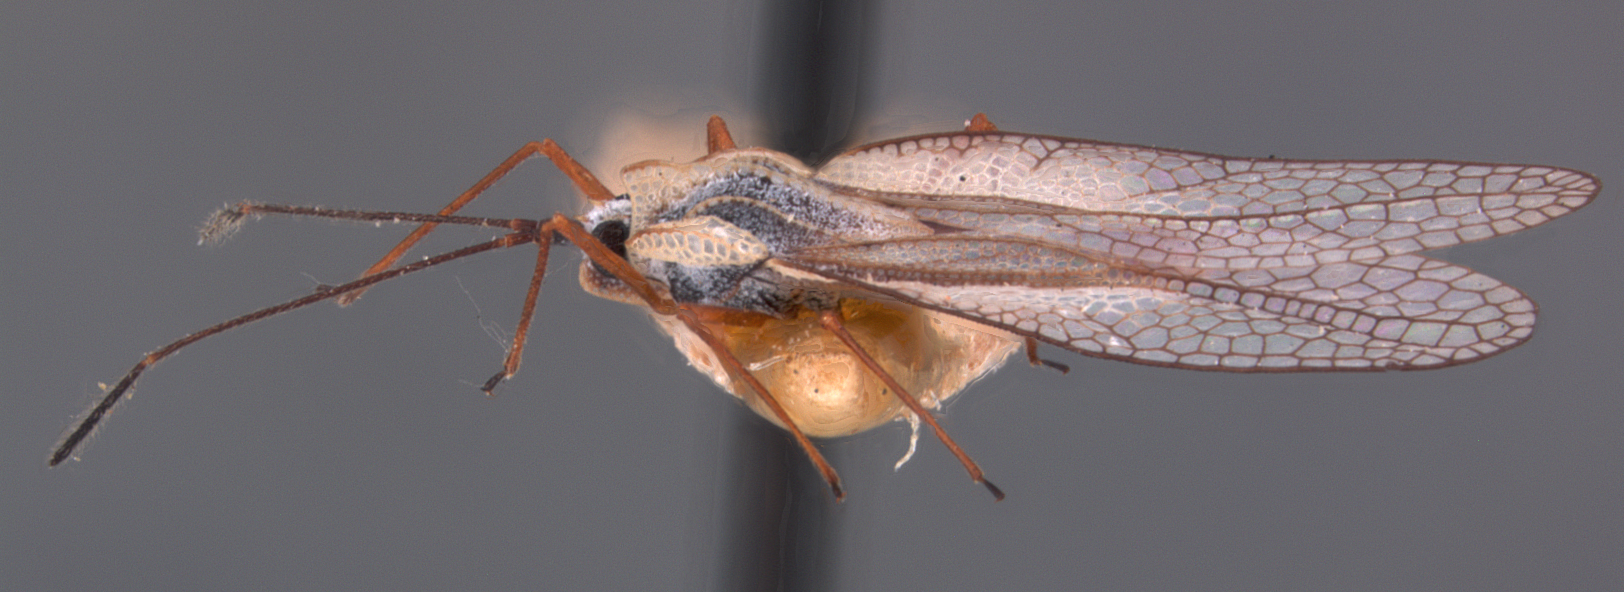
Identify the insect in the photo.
Leptodictya williamsi
